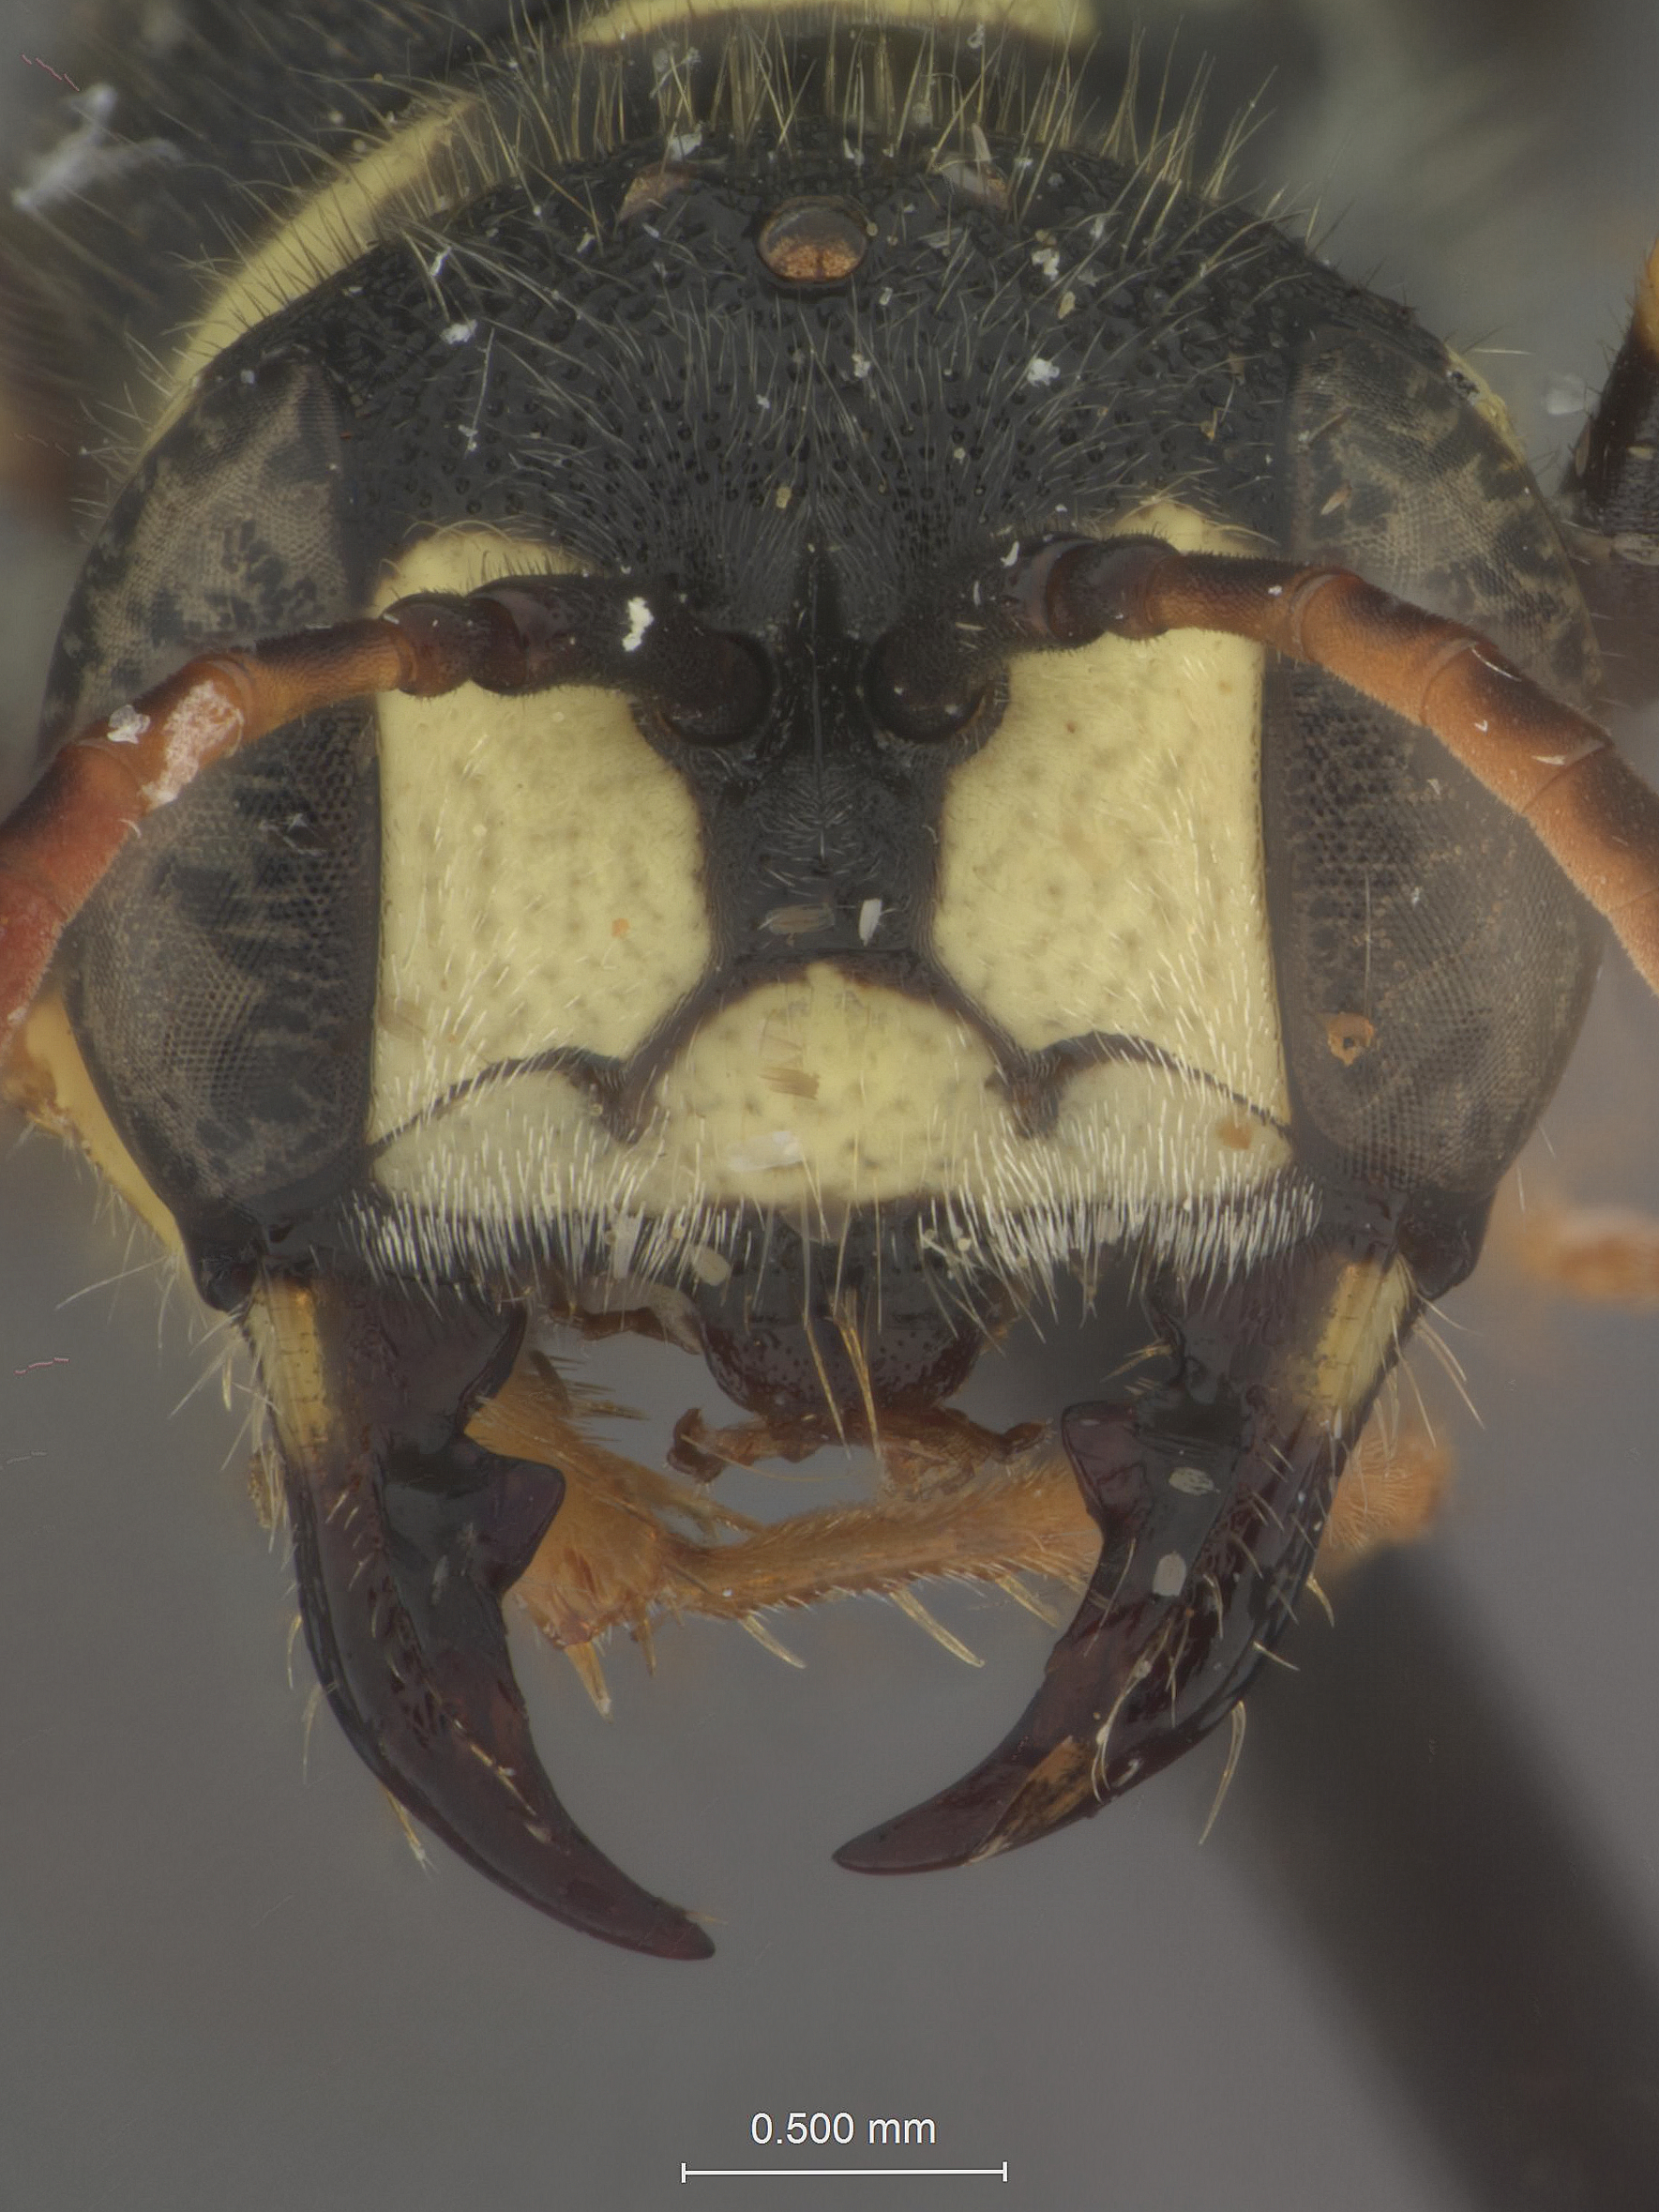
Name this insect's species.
Cerceris rohweri
